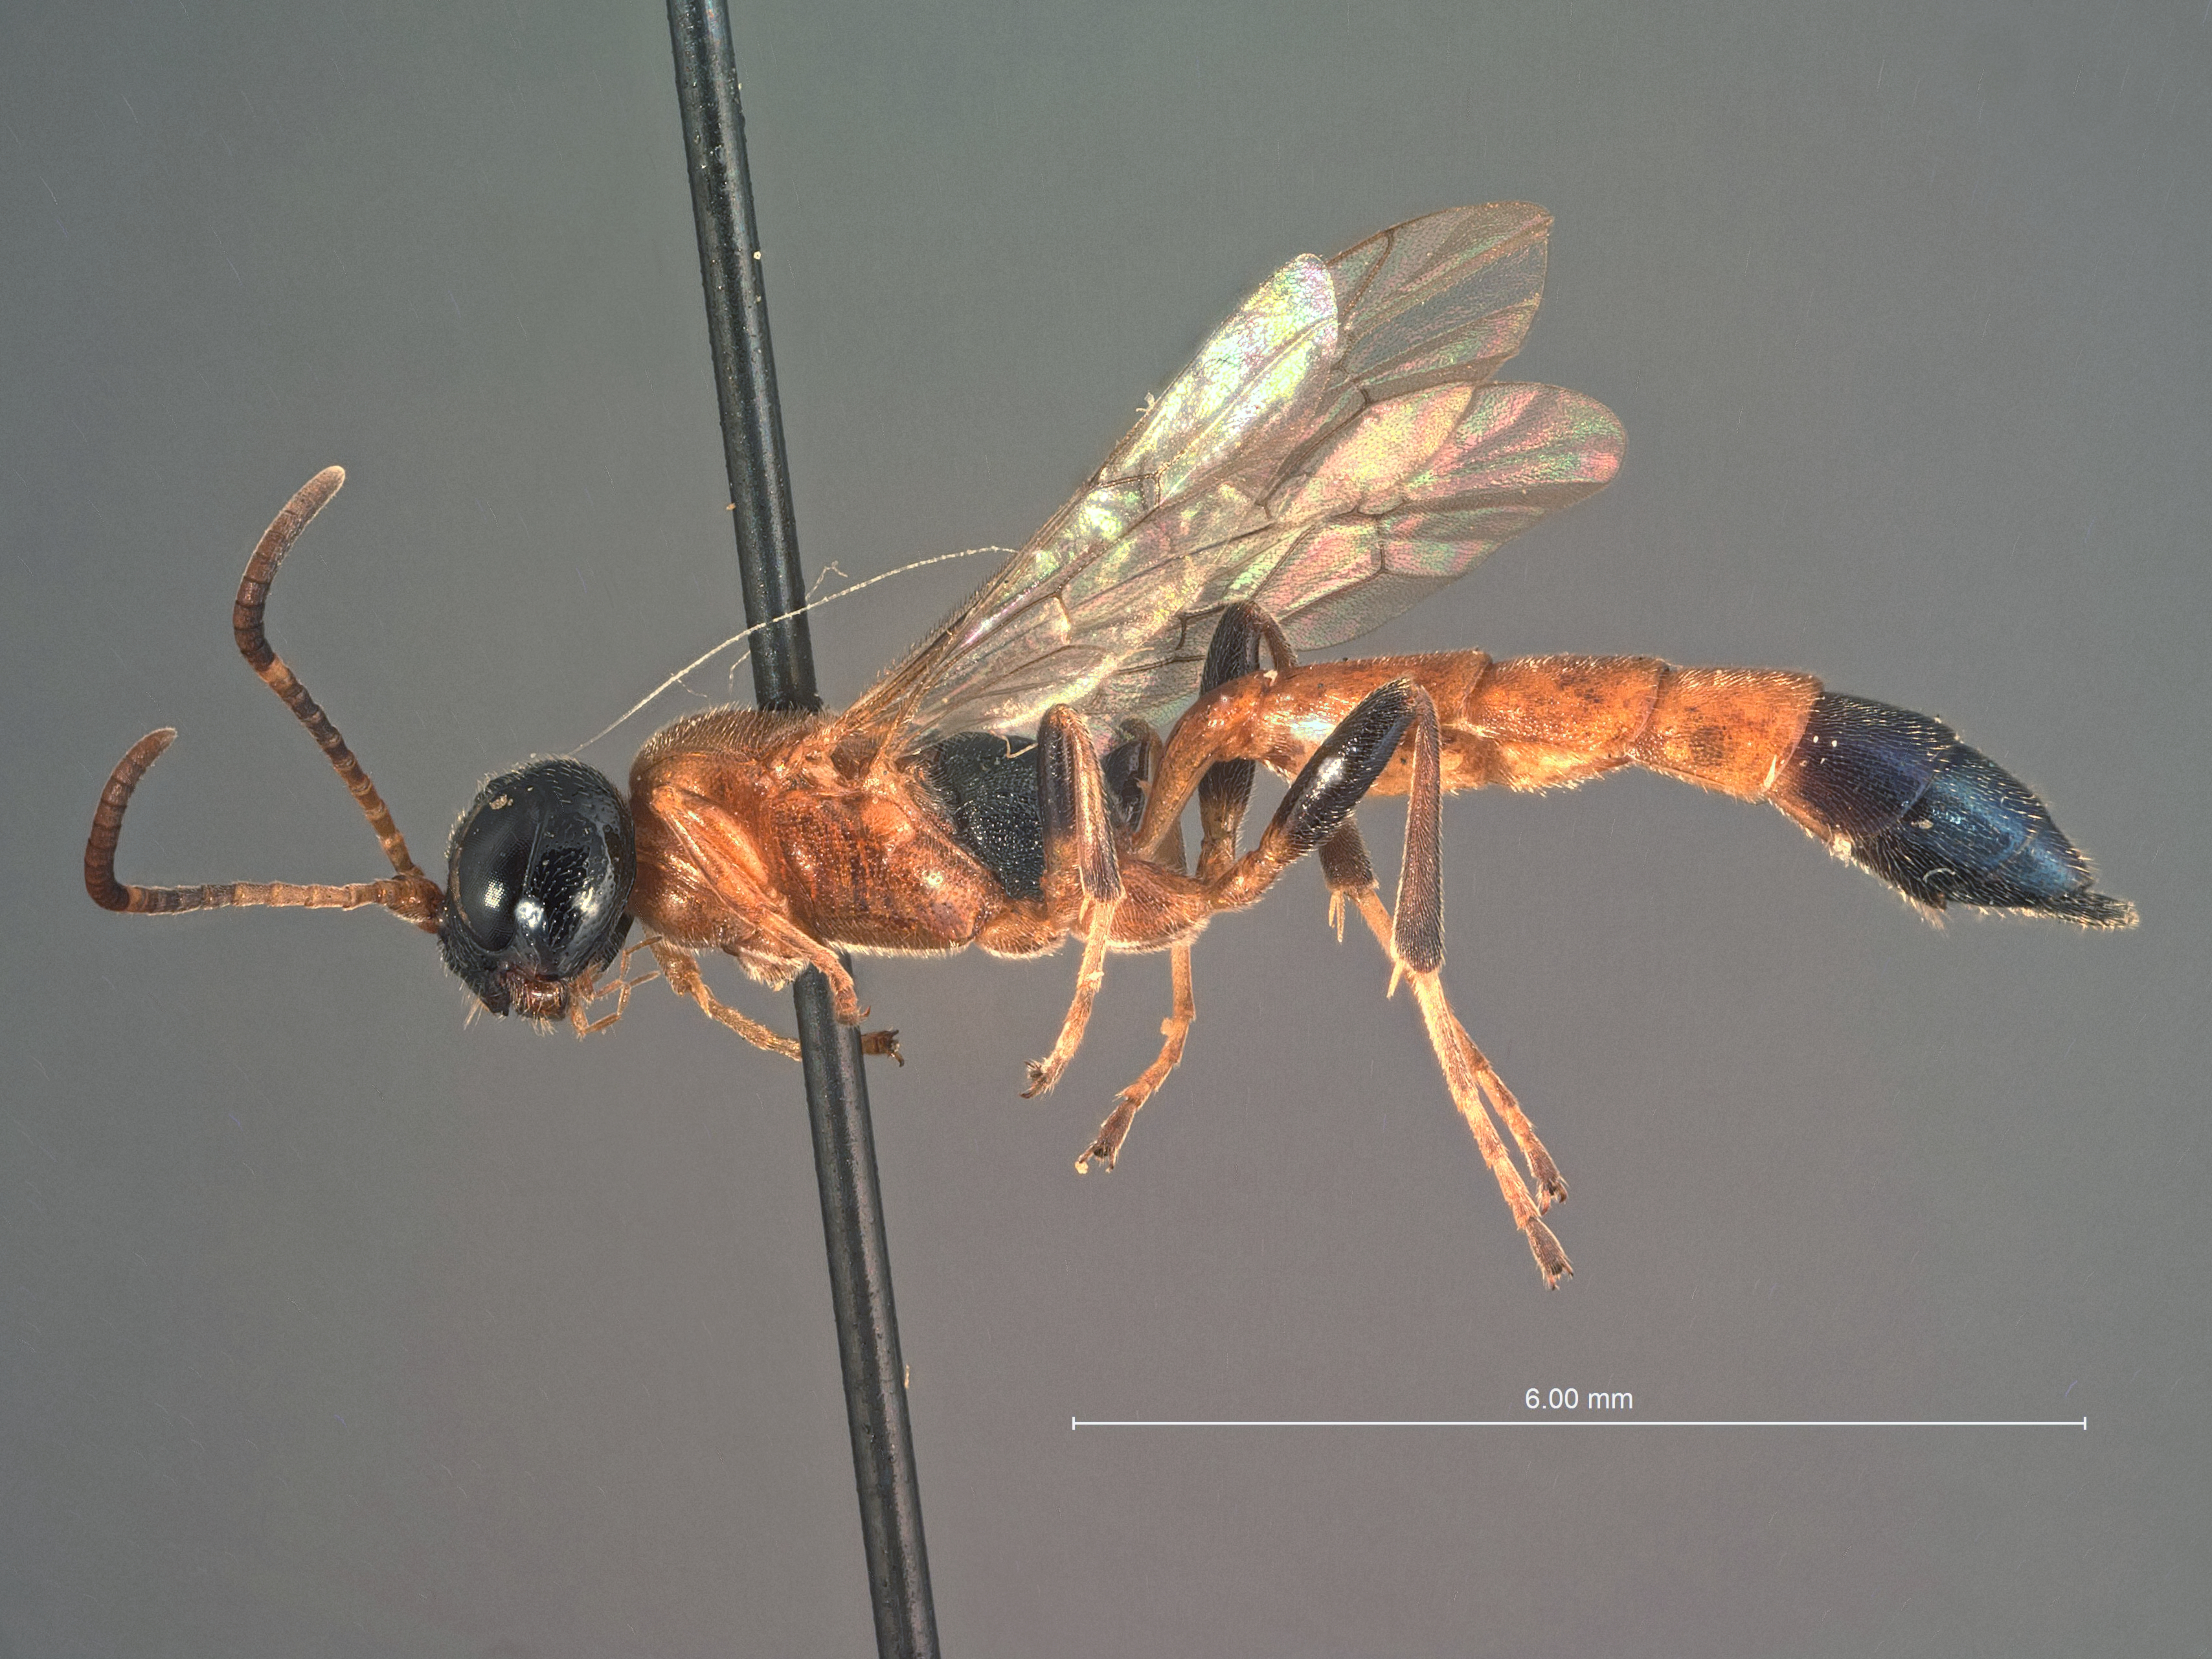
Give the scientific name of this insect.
Centeterus alternecoloratus
